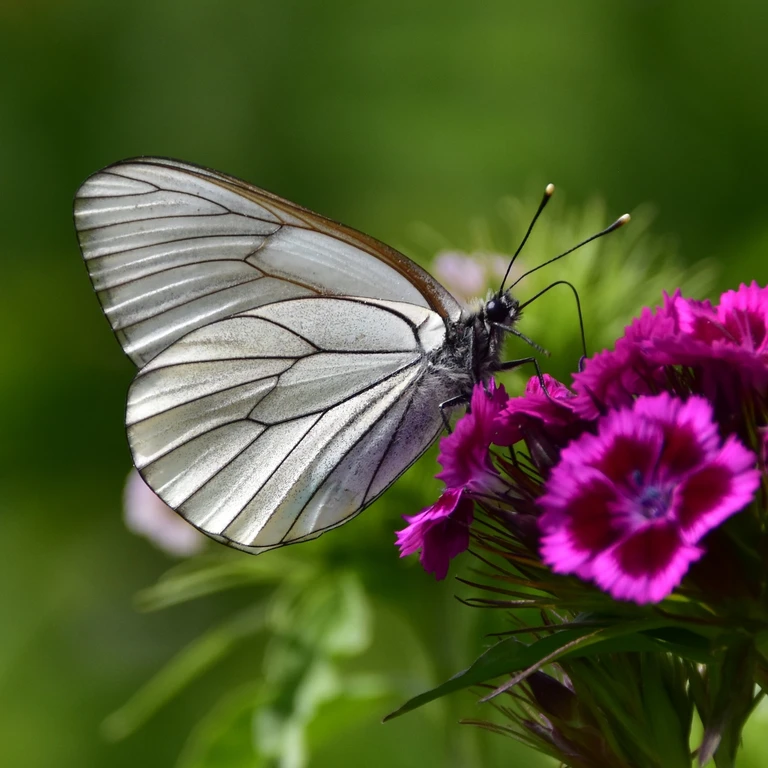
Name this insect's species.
Aporia crataegi
